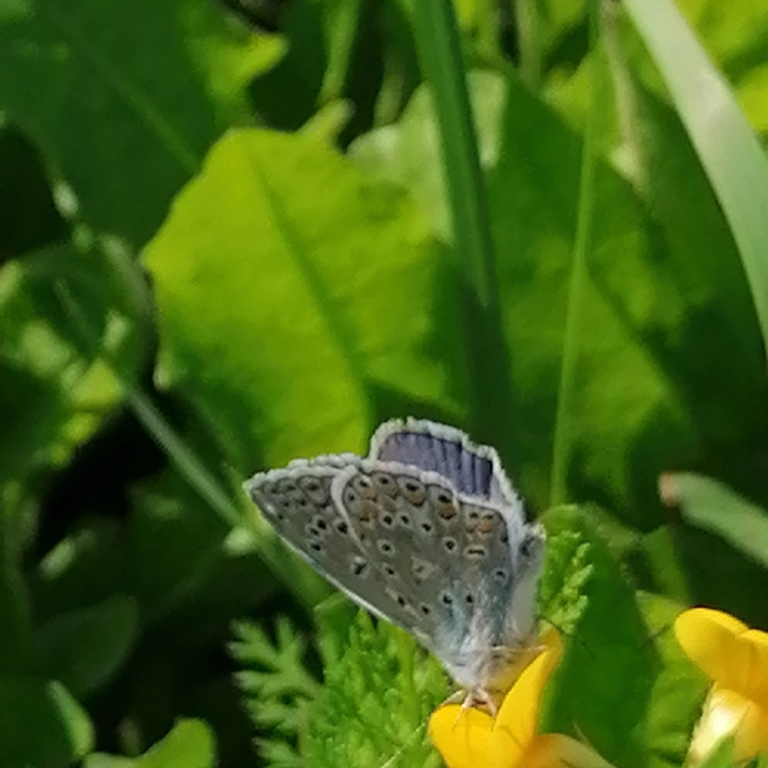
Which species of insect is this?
Polyommatus icarus
